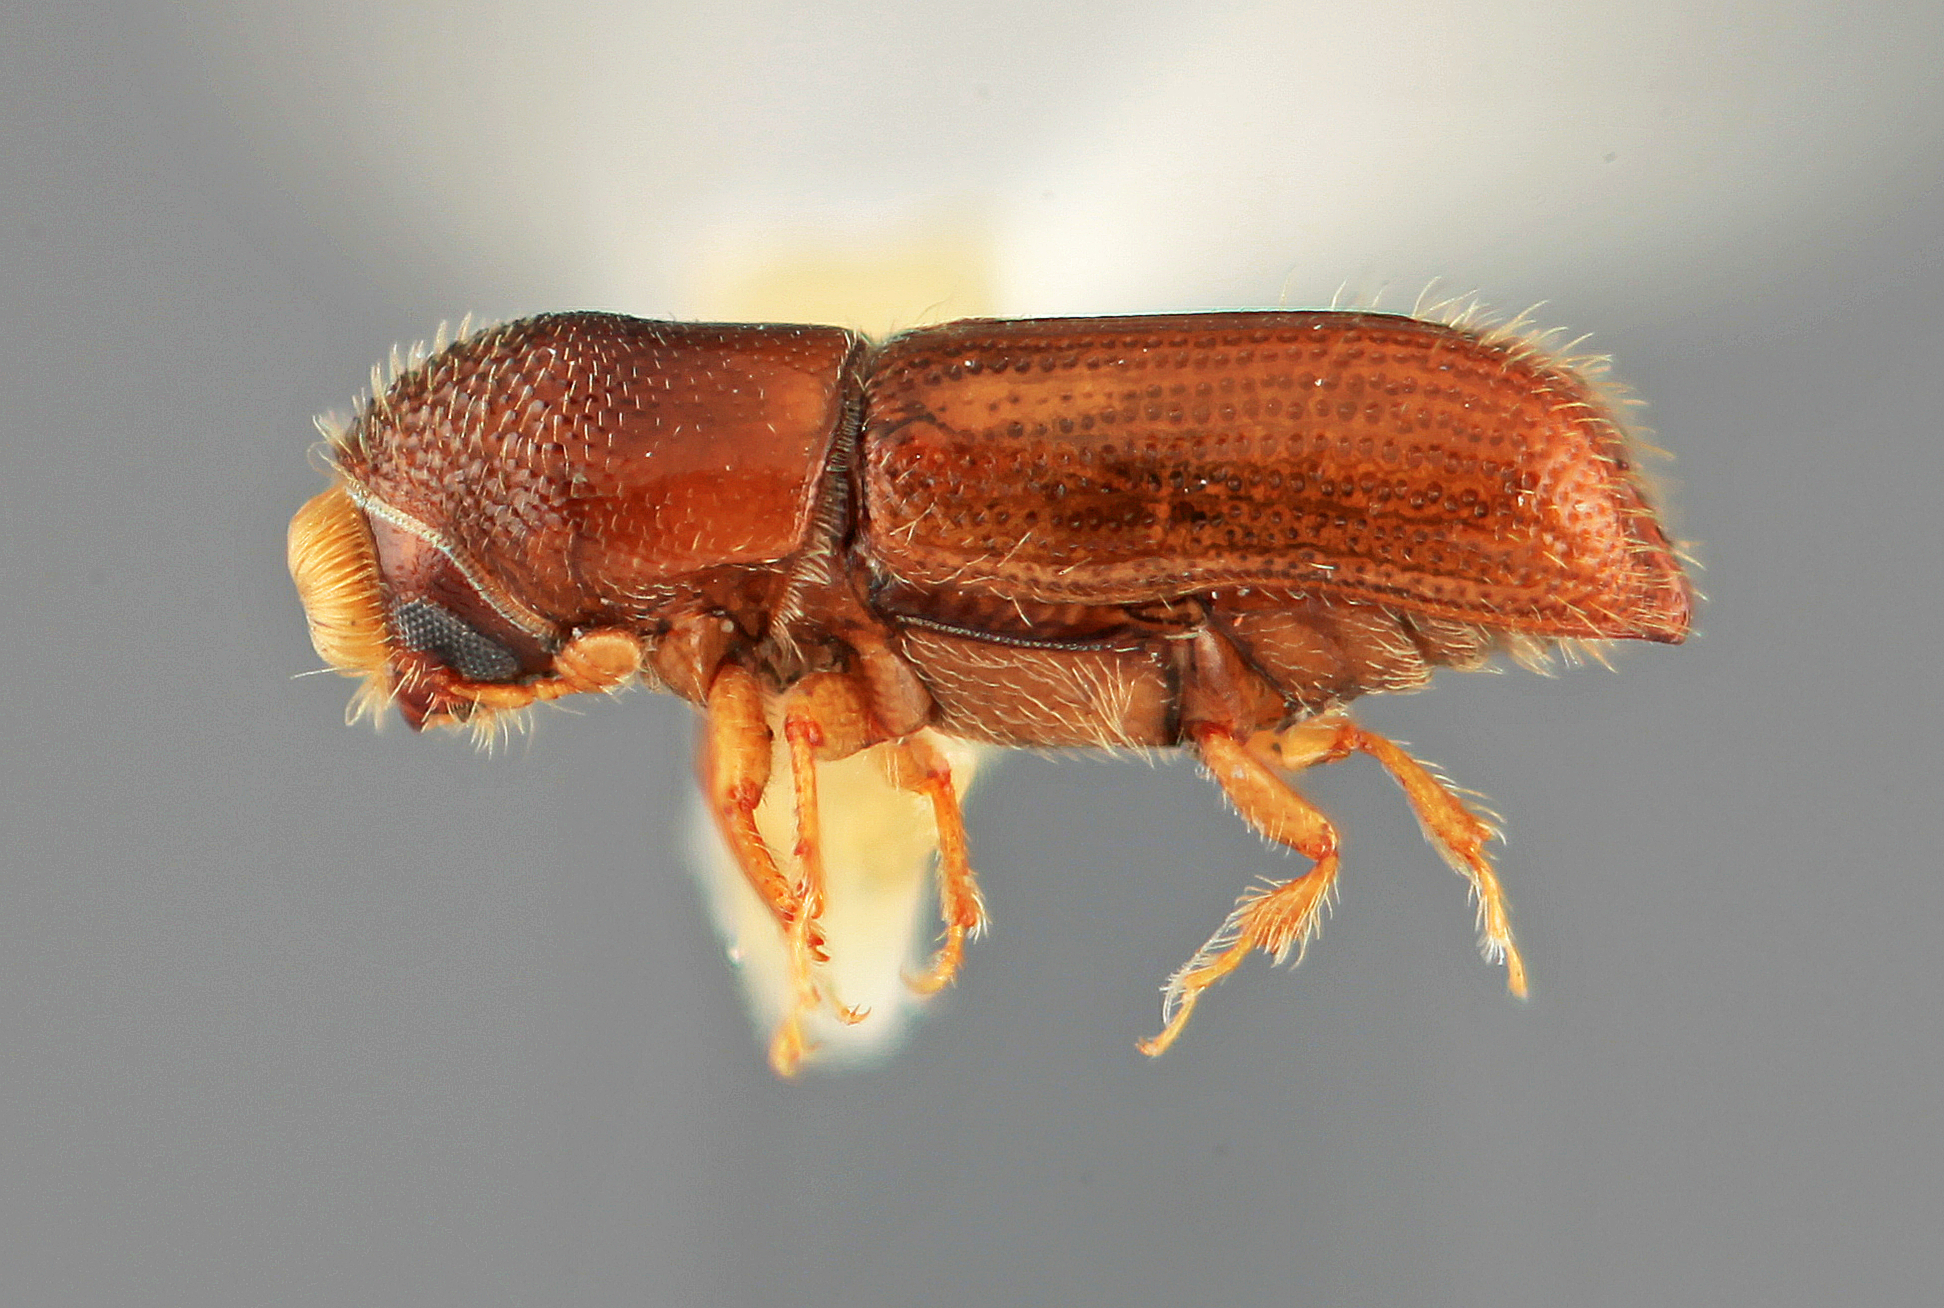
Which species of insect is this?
Pityophthorus scitulus
